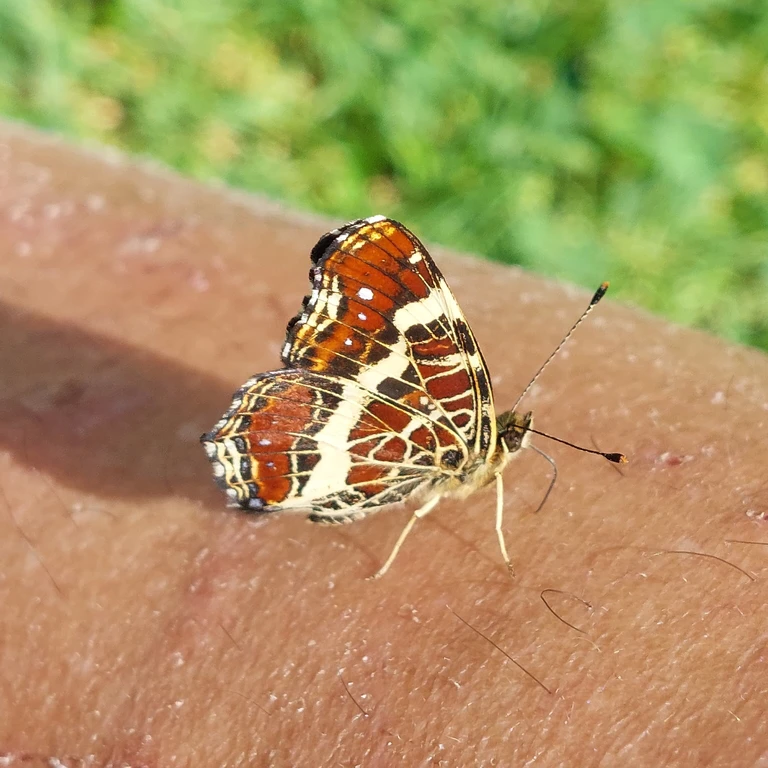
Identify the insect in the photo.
Araschnia levana
